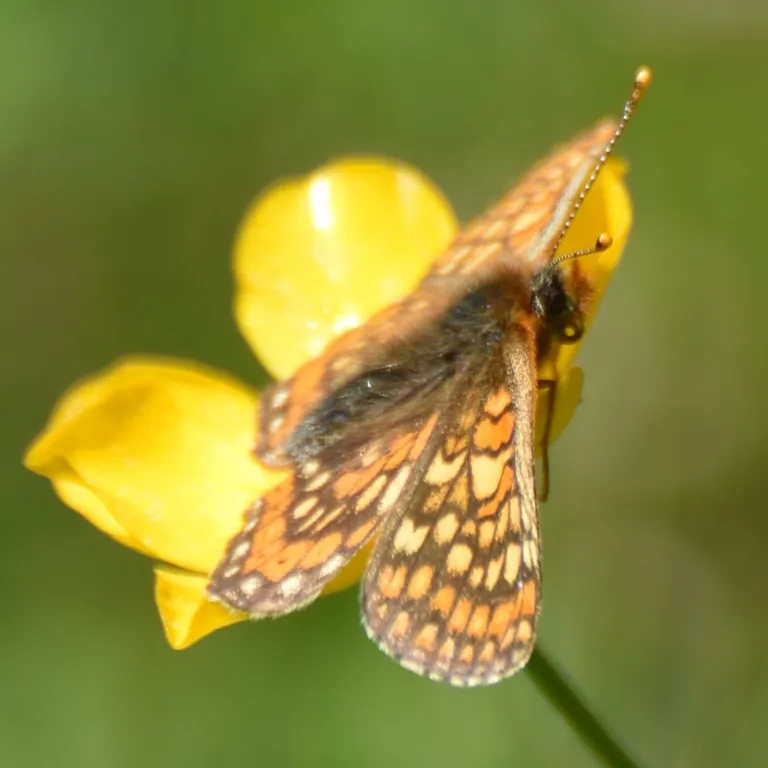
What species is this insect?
Euphydryas aurinia
